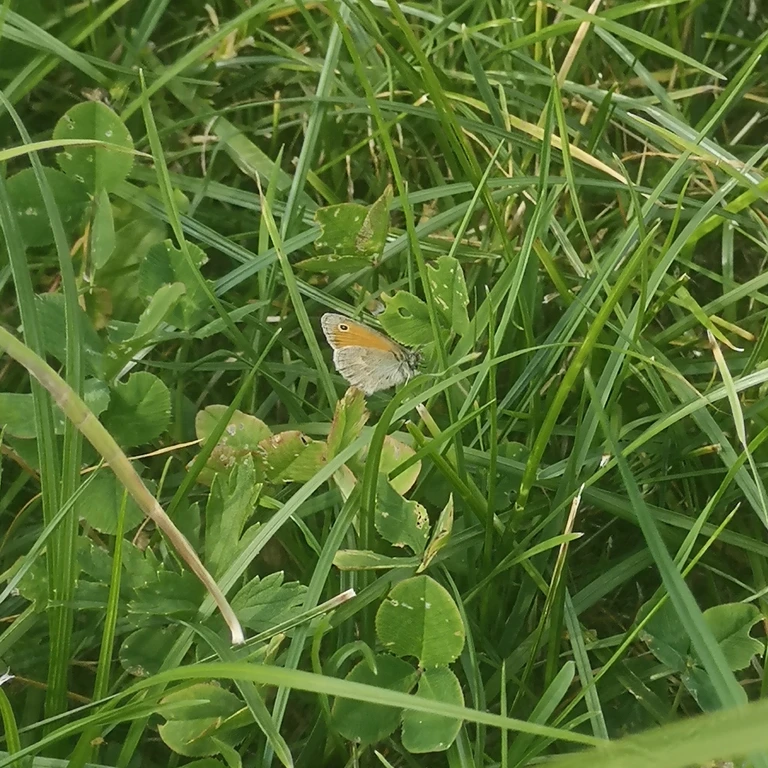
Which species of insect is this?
Coenonympha pamphilus
